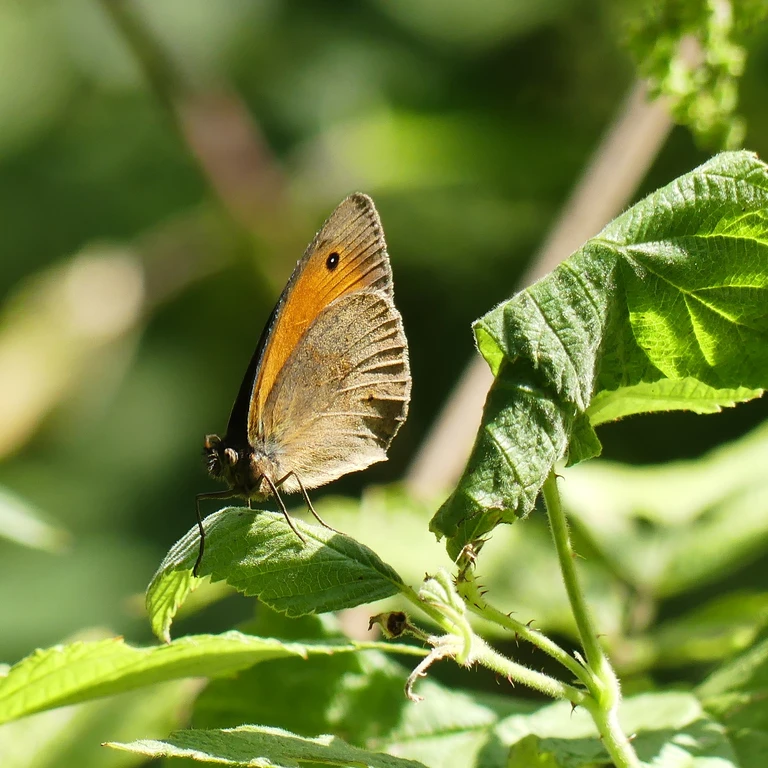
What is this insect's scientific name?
Maniola jurtina
